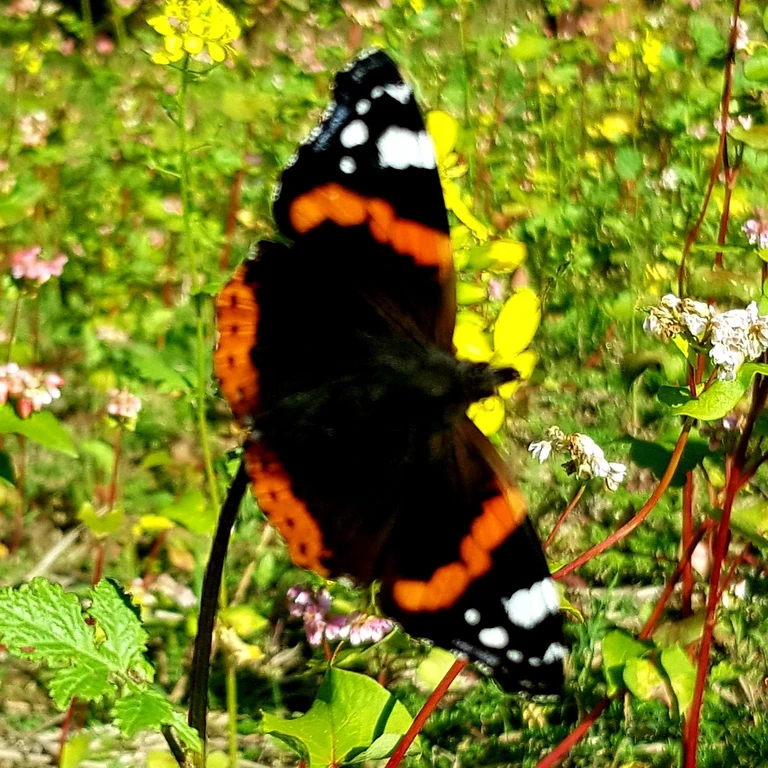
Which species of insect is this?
Vanessa atalanta
